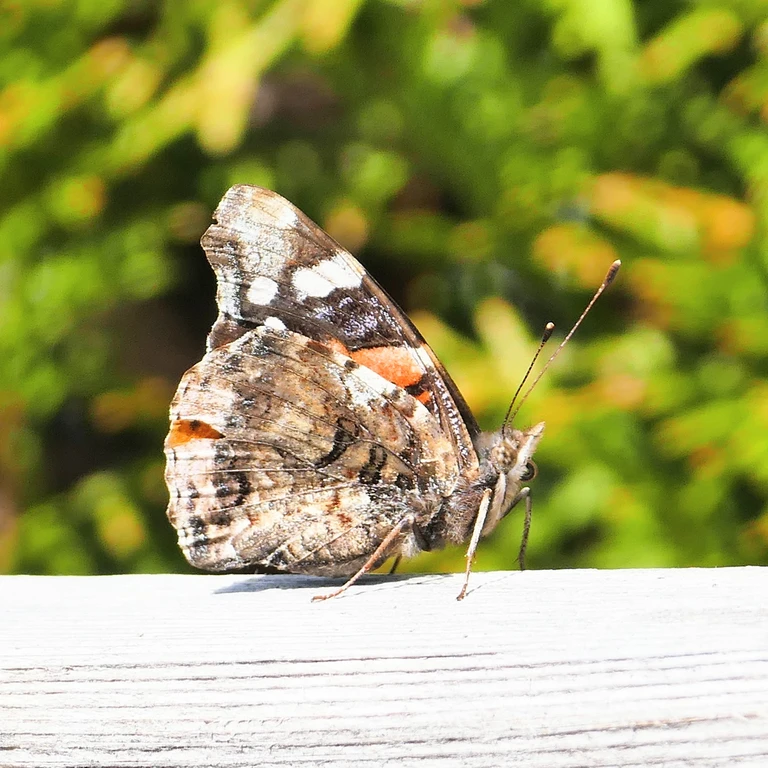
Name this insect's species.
Vanessa atalanta
